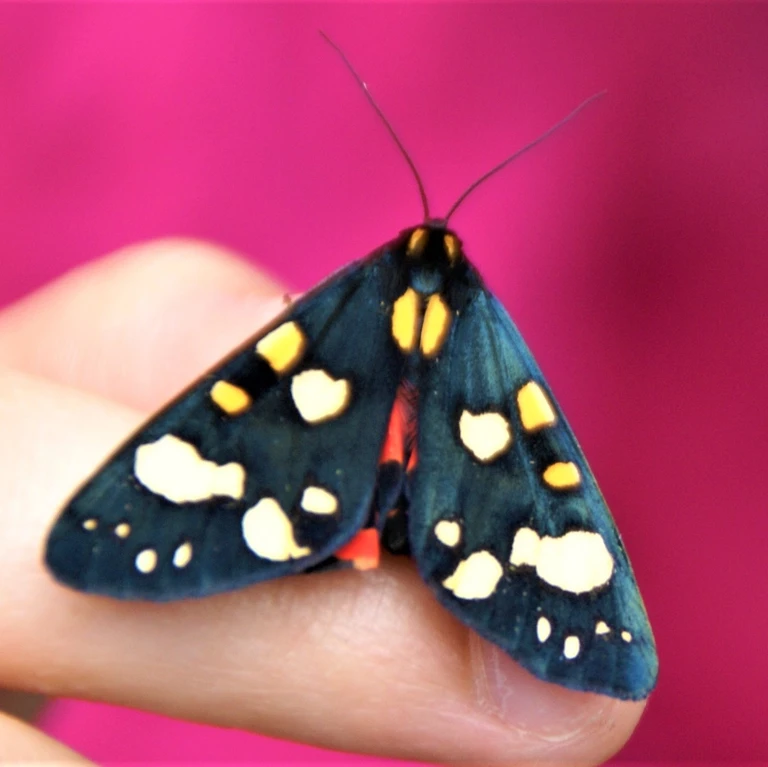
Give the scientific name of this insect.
Callimorpha dominula
